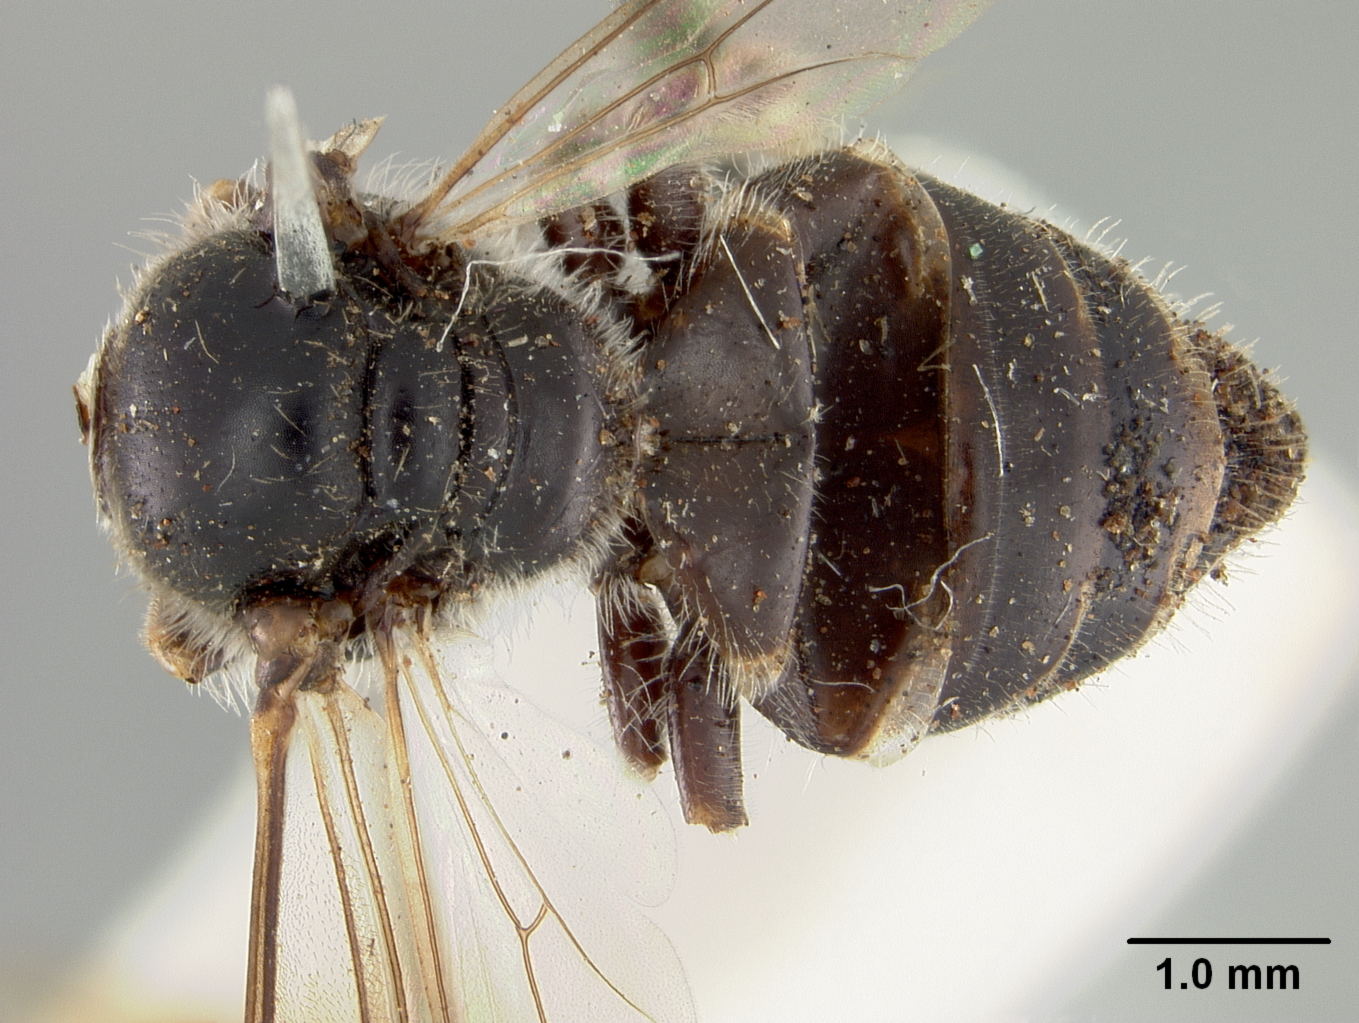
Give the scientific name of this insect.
Euryglossa nubifera
